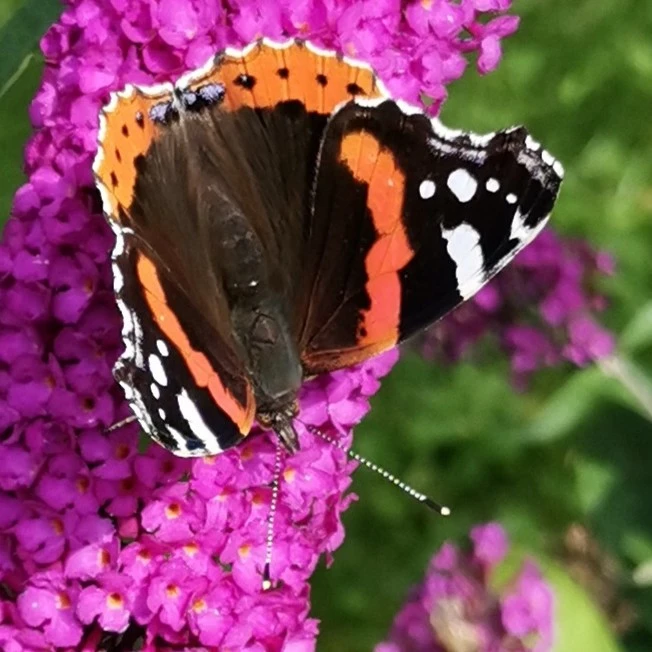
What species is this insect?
Vanessa atalanta
